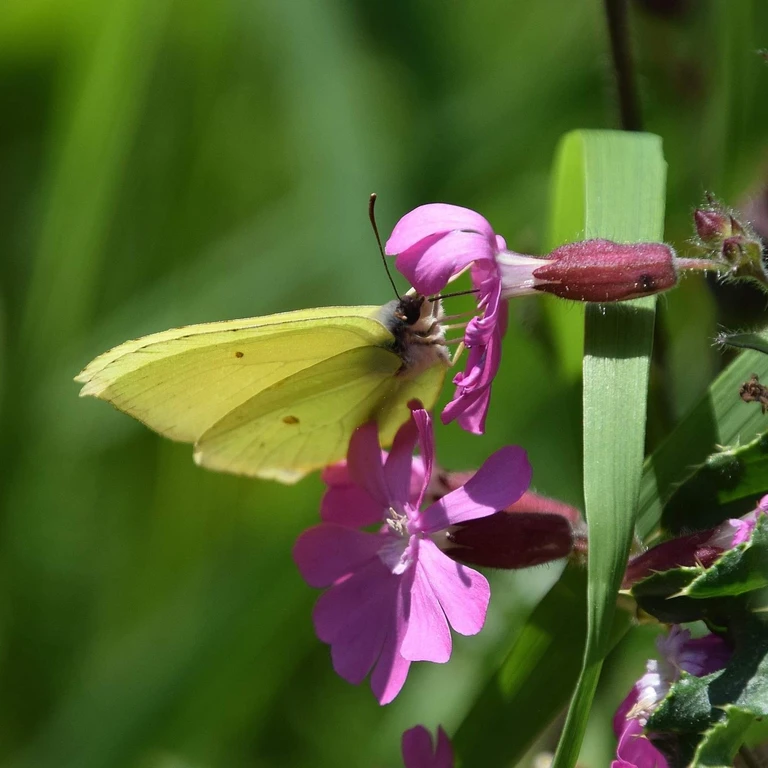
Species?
Gonepteryx rhamni
